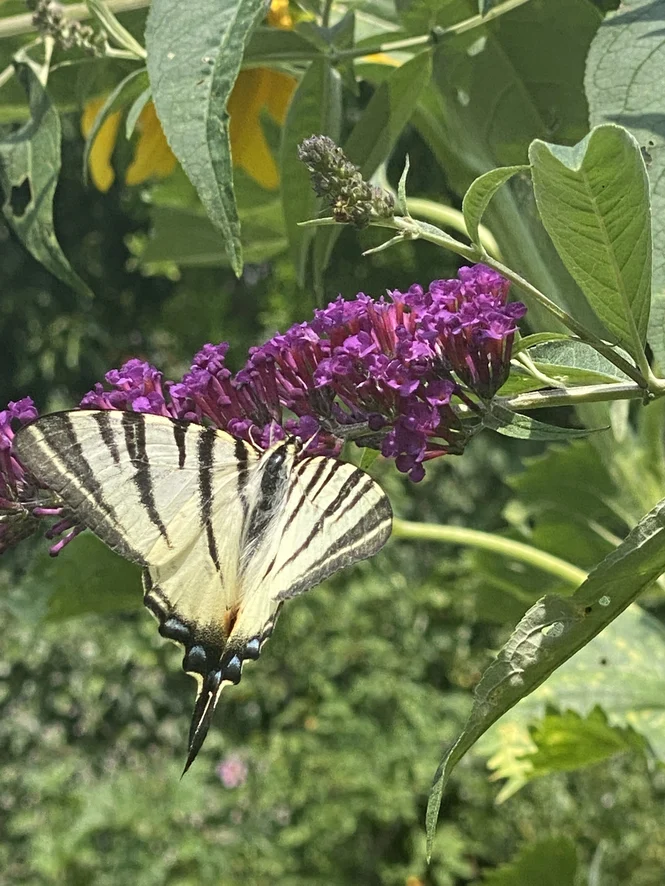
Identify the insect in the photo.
Iphiclides podalirius
